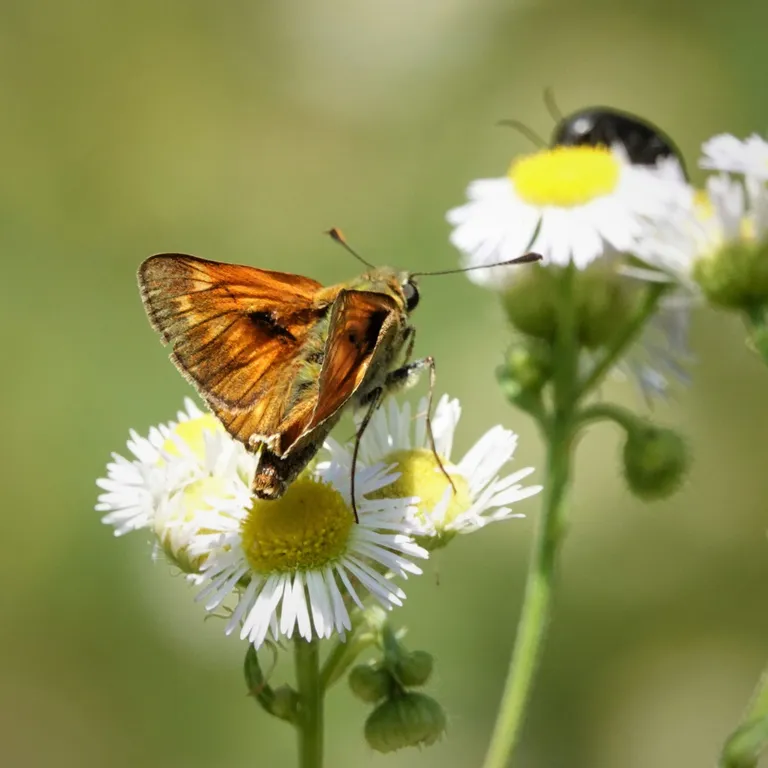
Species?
Ochlodes sylvanus (also Ochlodes venata)
